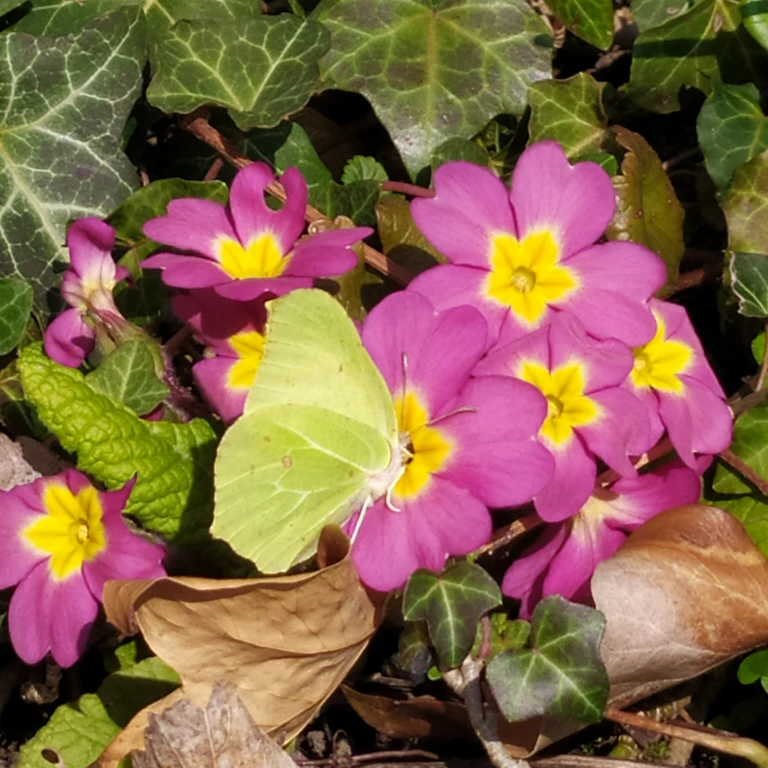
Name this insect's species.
Gonepteryx rhamni
